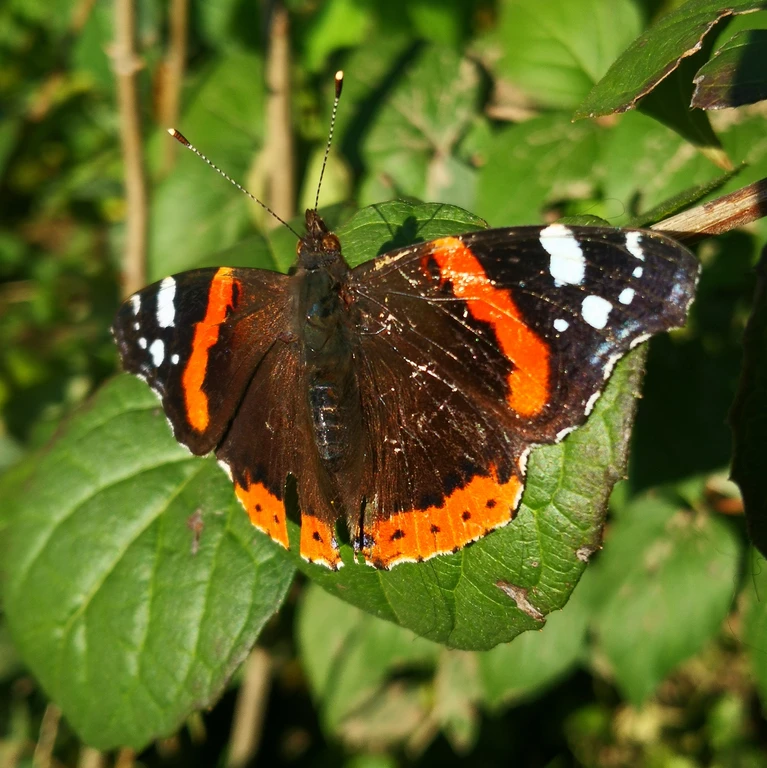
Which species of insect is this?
Vanessa atalanta
